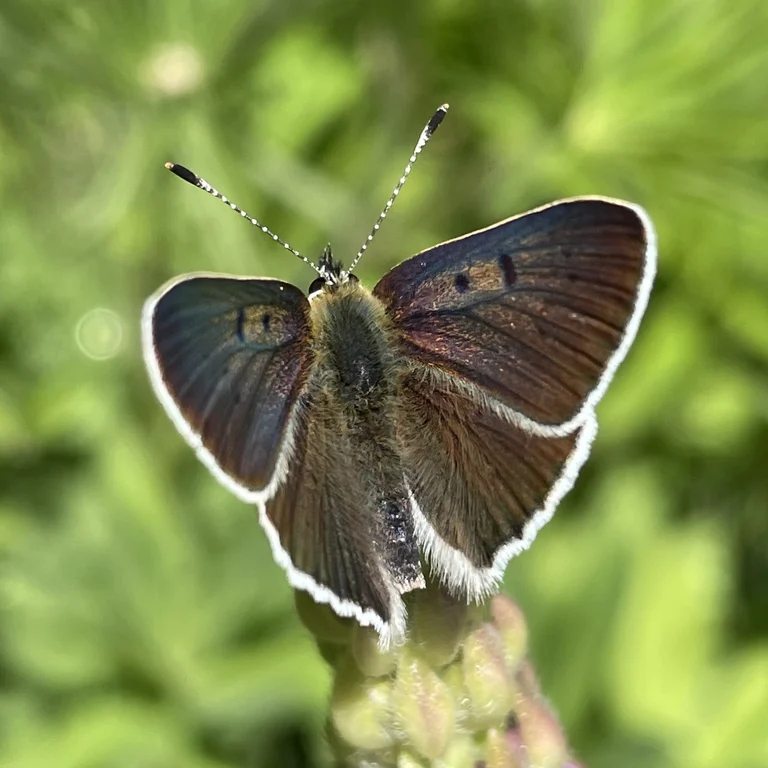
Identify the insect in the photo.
Lycaena tityrus (also Loweia tityrus)
